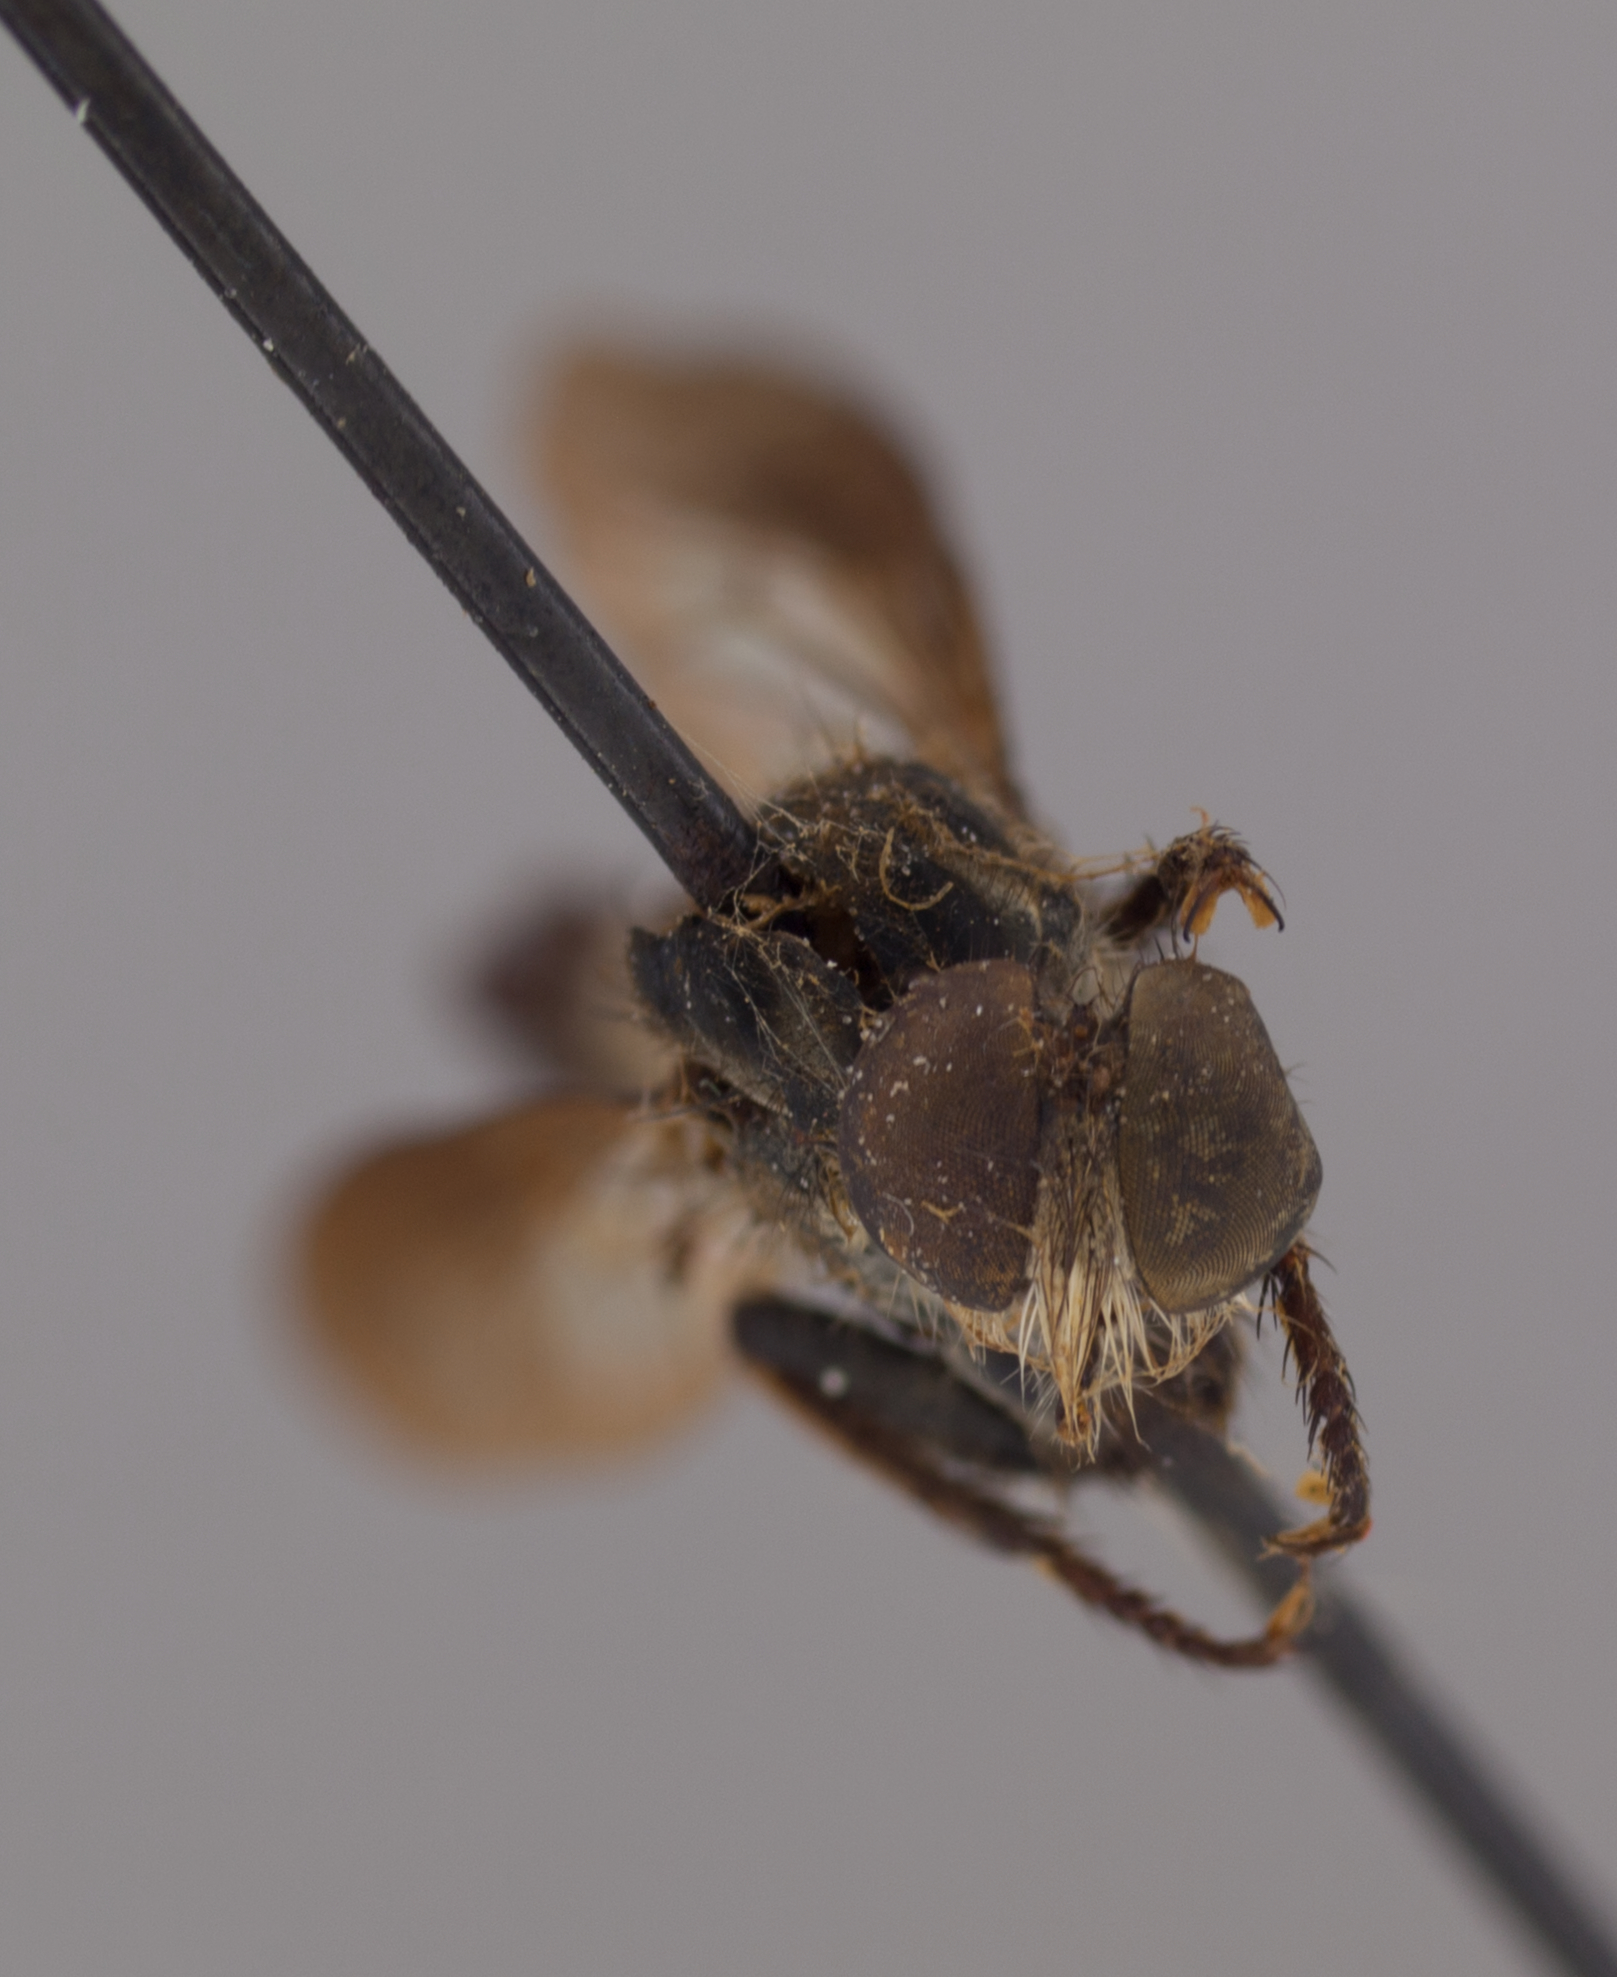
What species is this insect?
Emphysomera tectura
